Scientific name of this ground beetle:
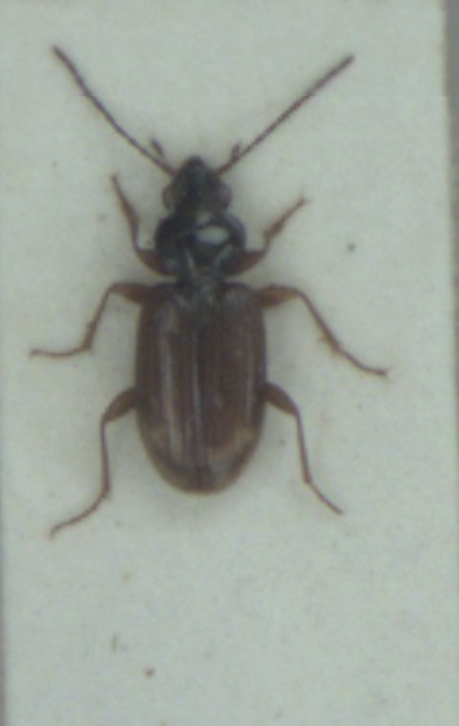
Bembidion iricolor
